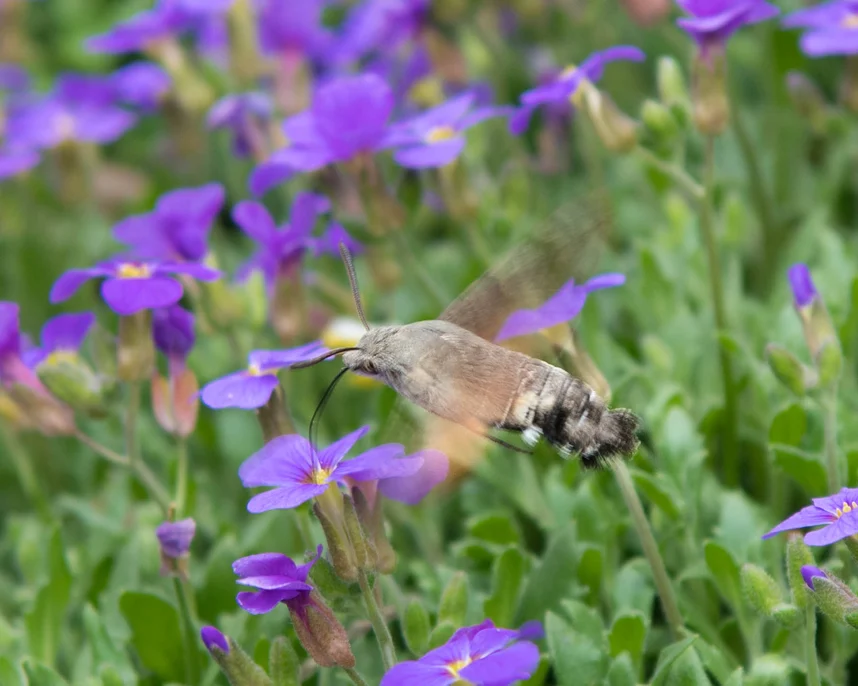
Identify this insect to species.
Macroglossum stellatarum
